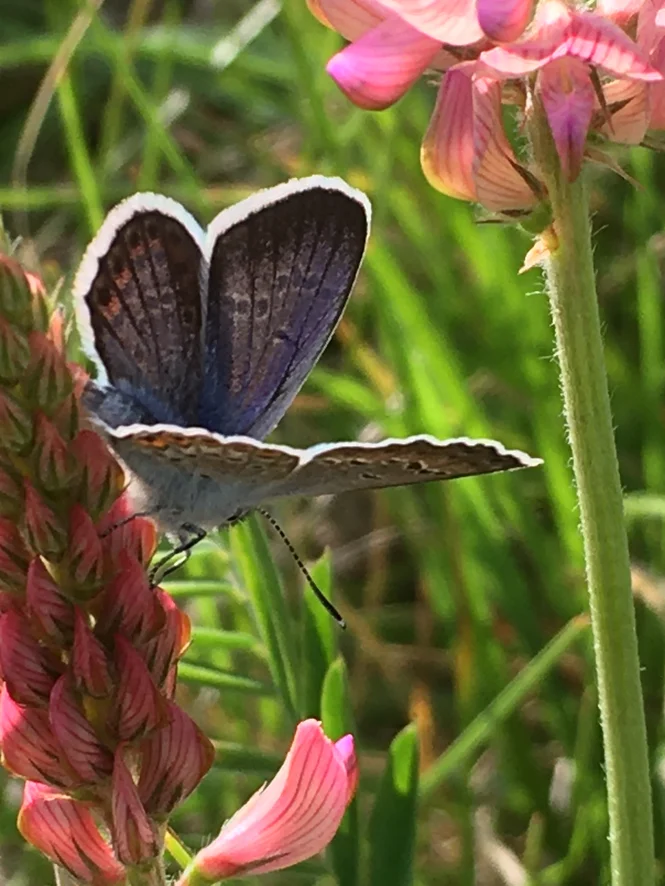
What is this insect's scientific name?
Plebejus argus
